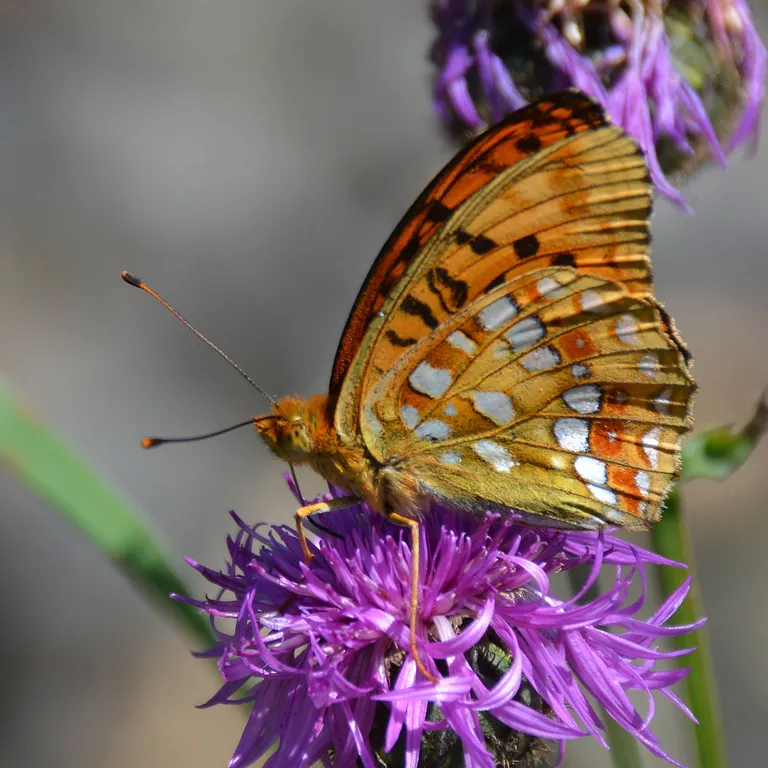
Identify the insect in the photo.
Fabriciana adippe
